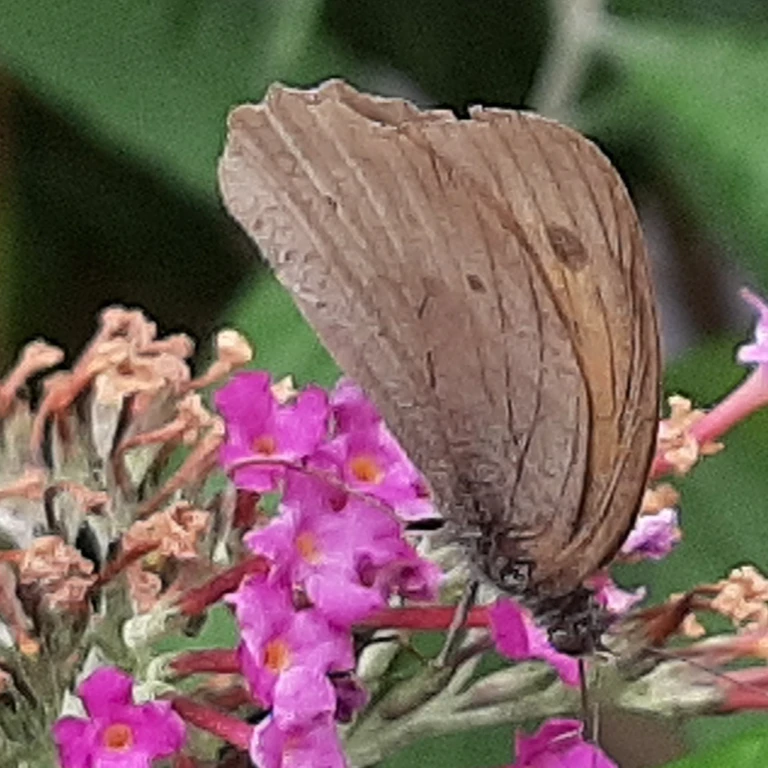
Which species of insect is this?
Maniola jurtina
